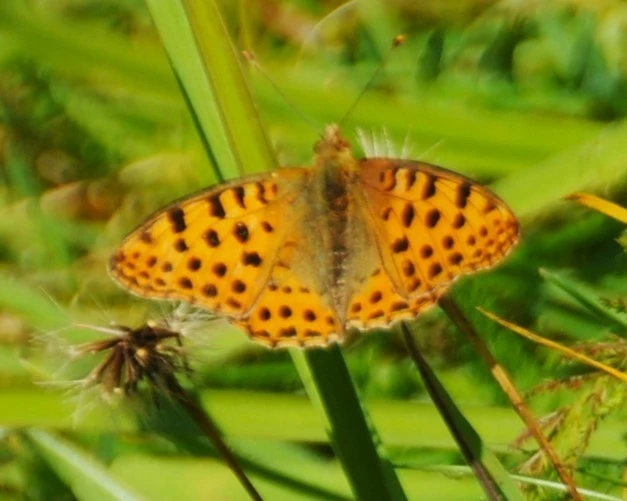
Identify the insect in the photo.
Issoria lathonia
